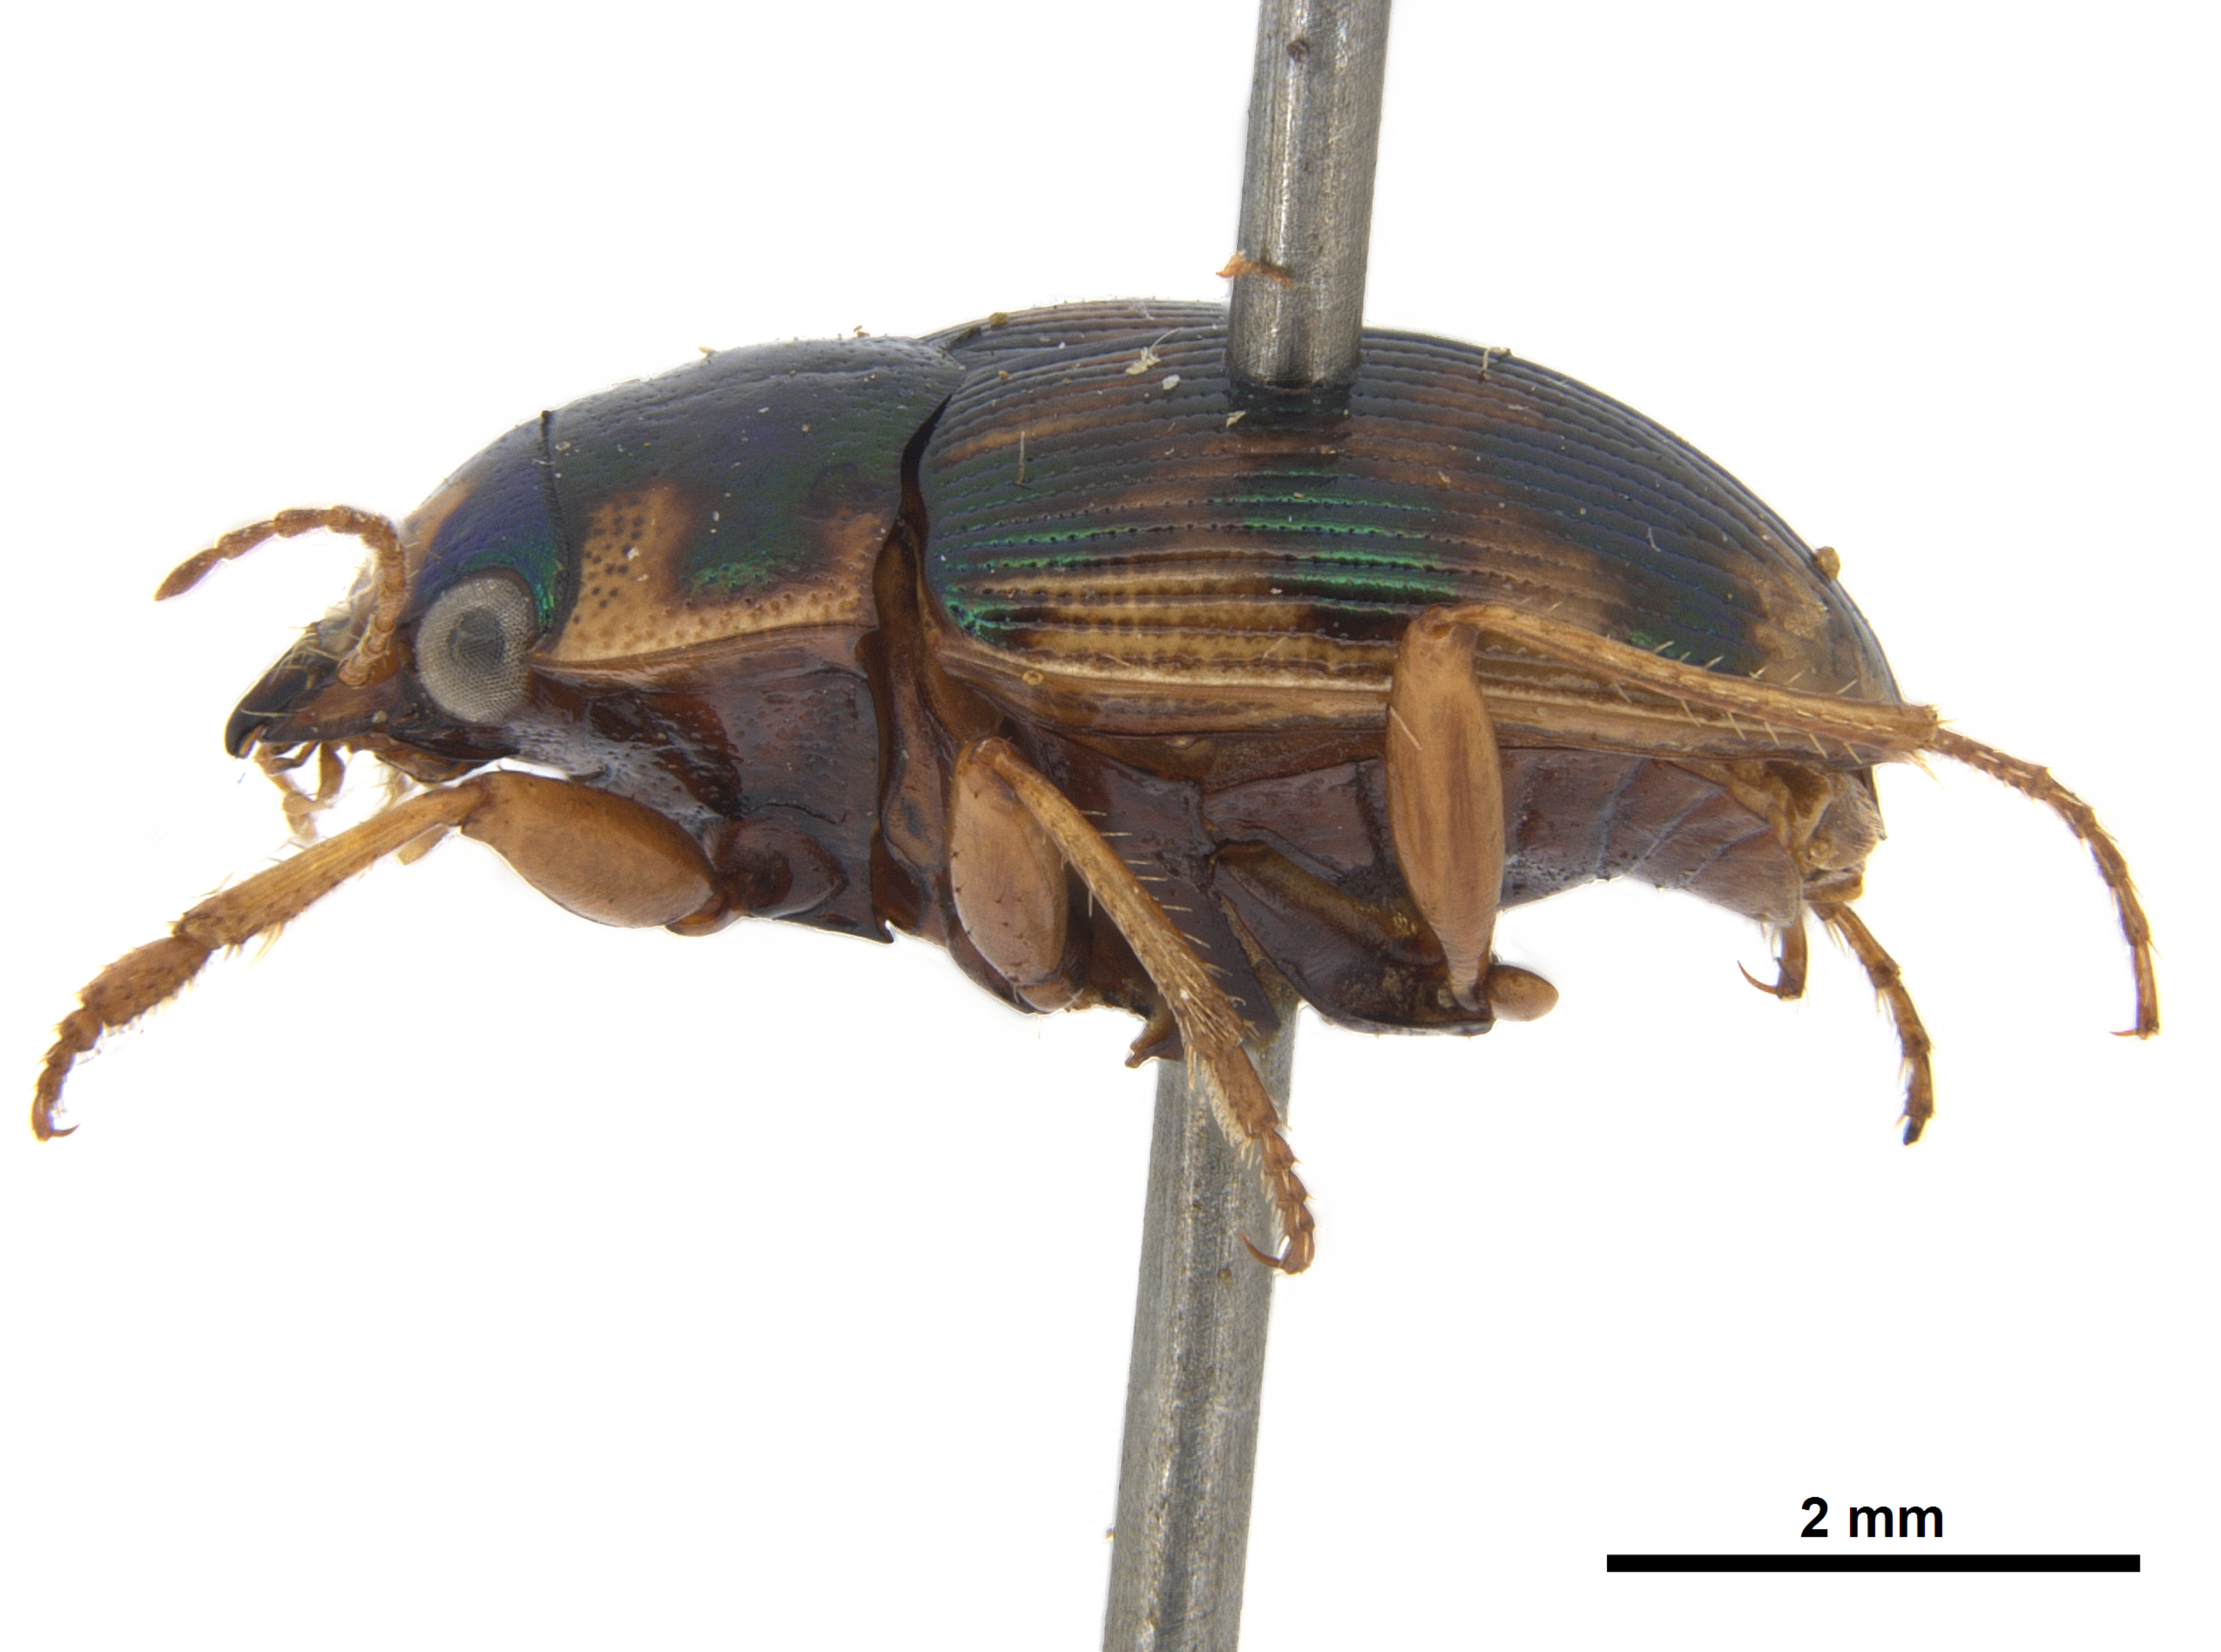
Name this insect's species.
Omophron ovalis
